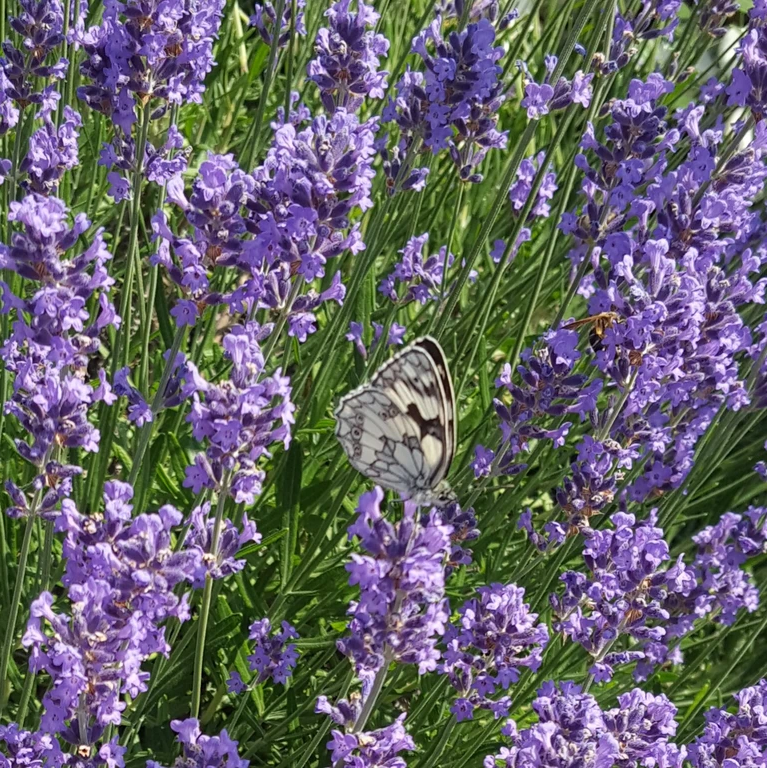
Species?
Melanargia galathea
